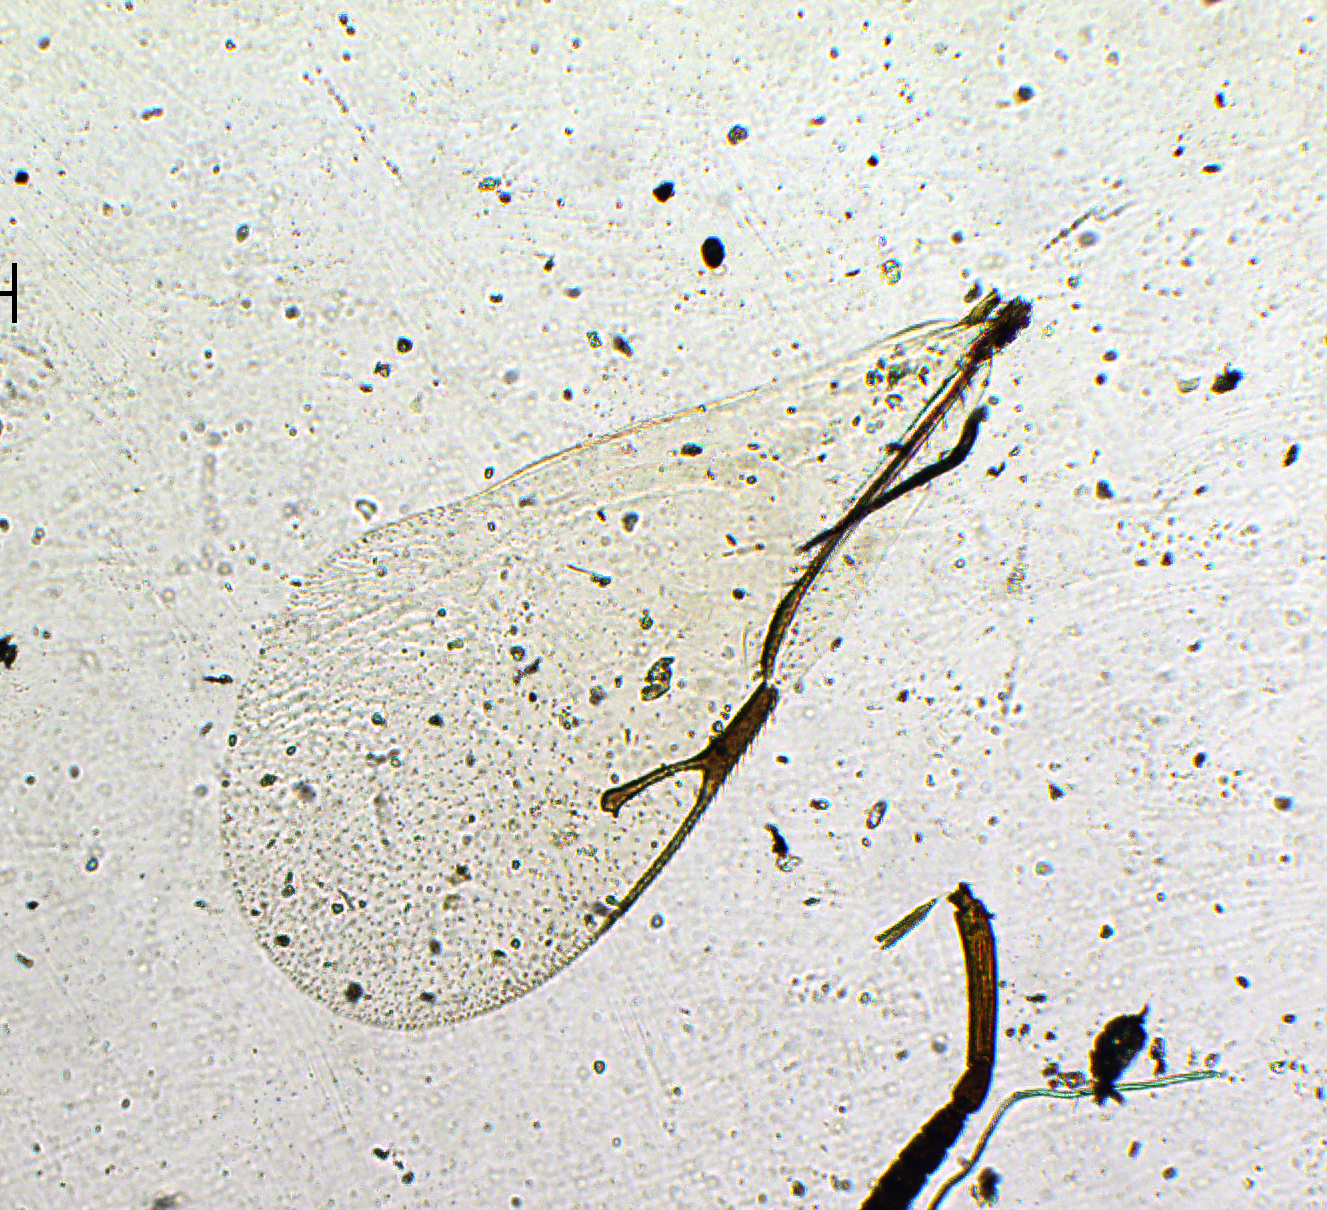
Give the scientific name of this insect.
Pachyneuron ahlaensis
